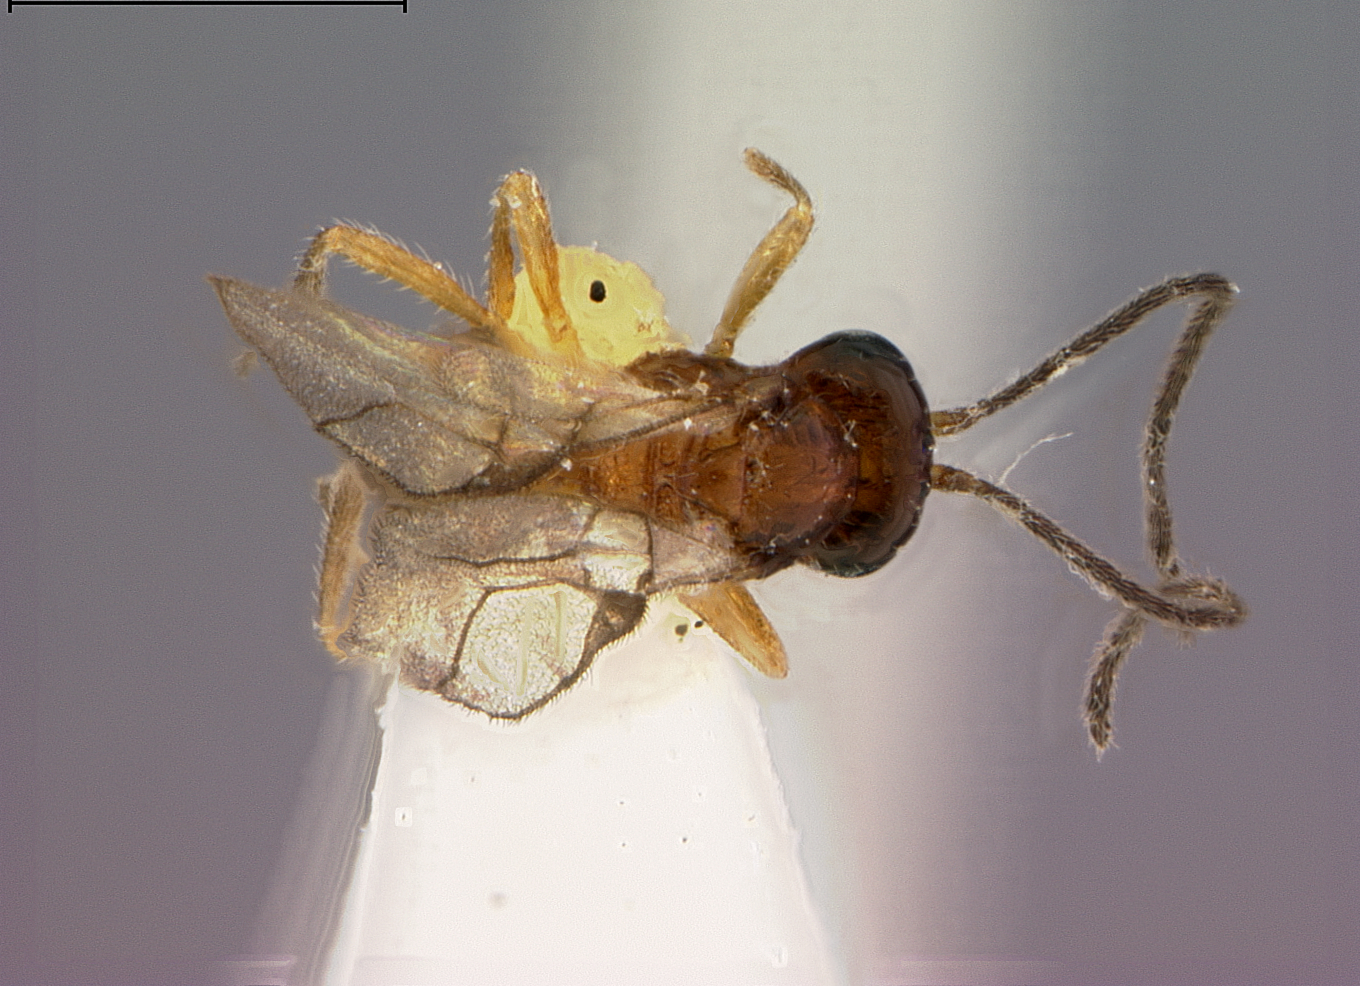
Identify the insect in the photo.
Opius coleogaster
